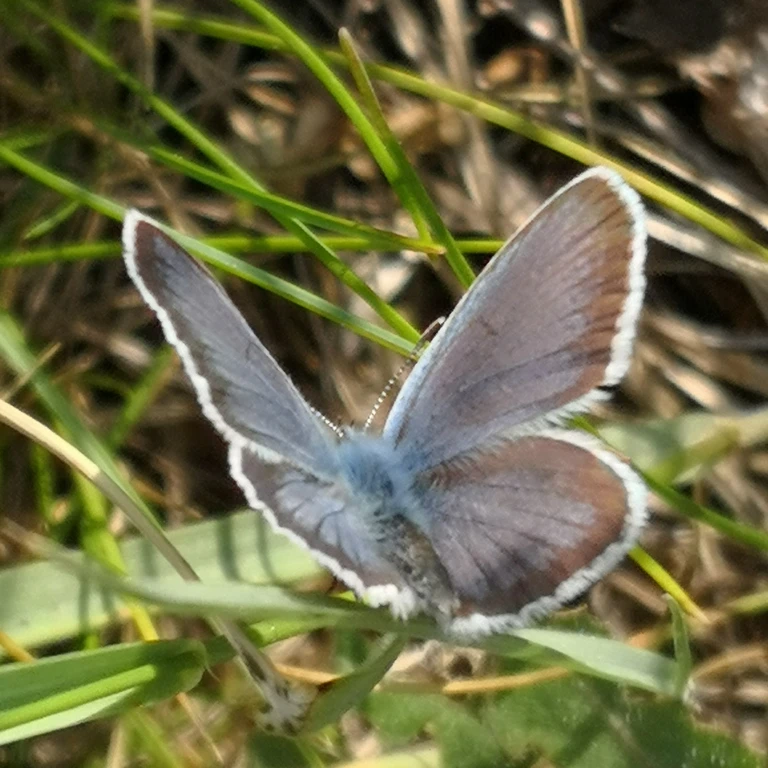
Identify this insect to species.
Plebejus argus
